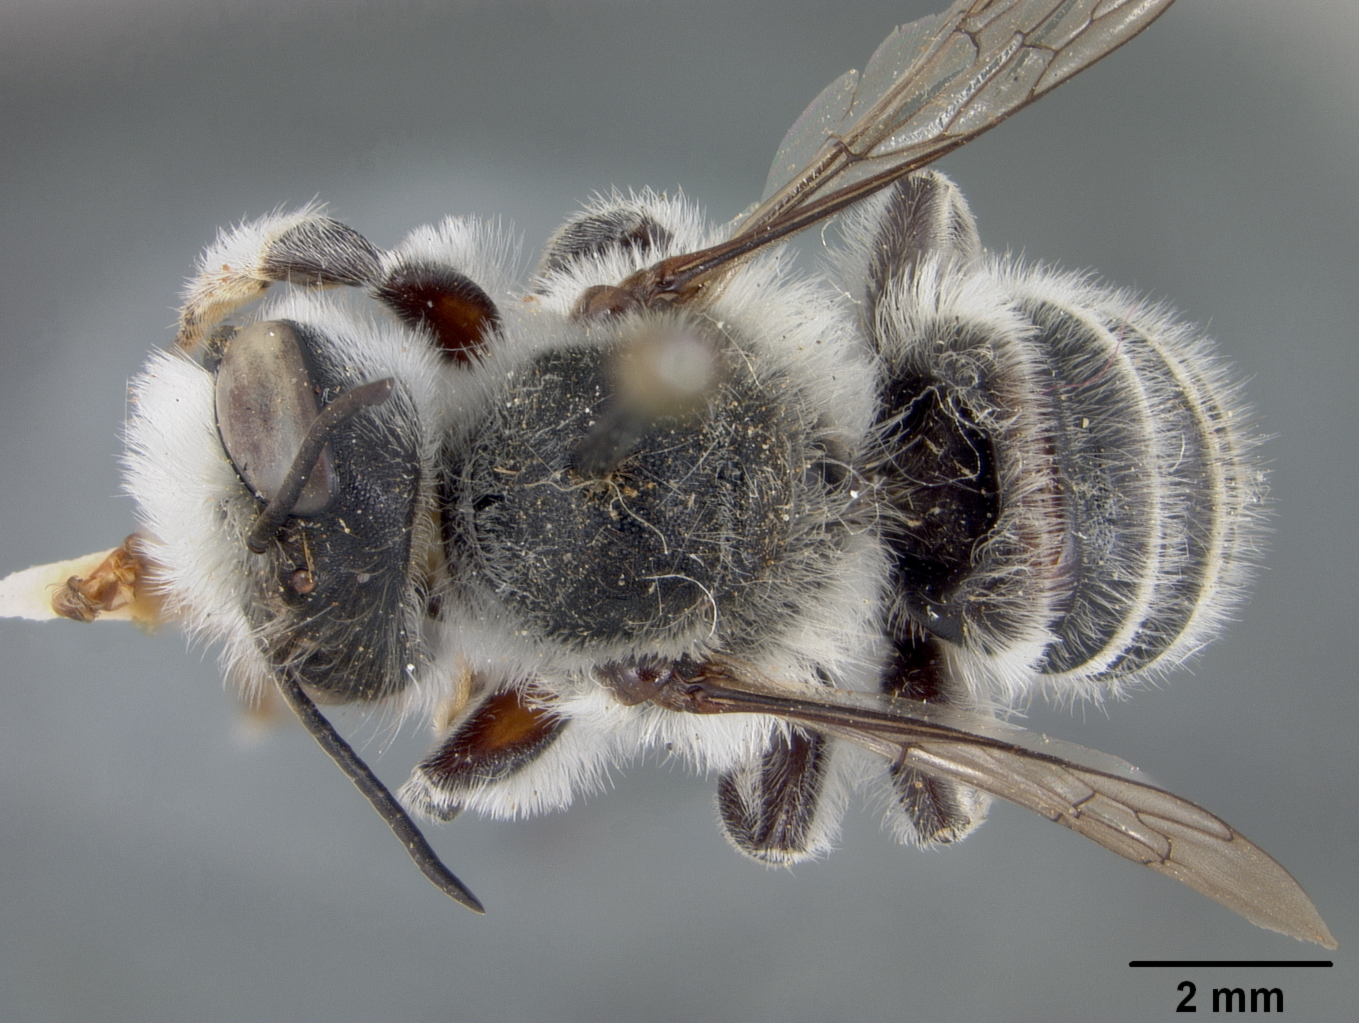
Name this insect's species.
Megachile pseudolegalis
